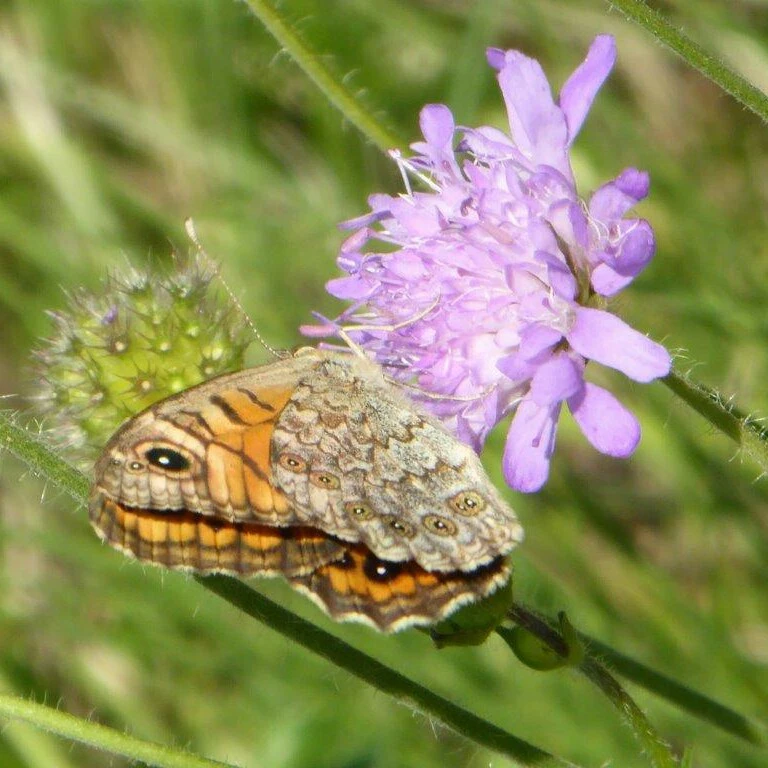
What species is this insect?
Lasiommata megera (also Pararge megera)
